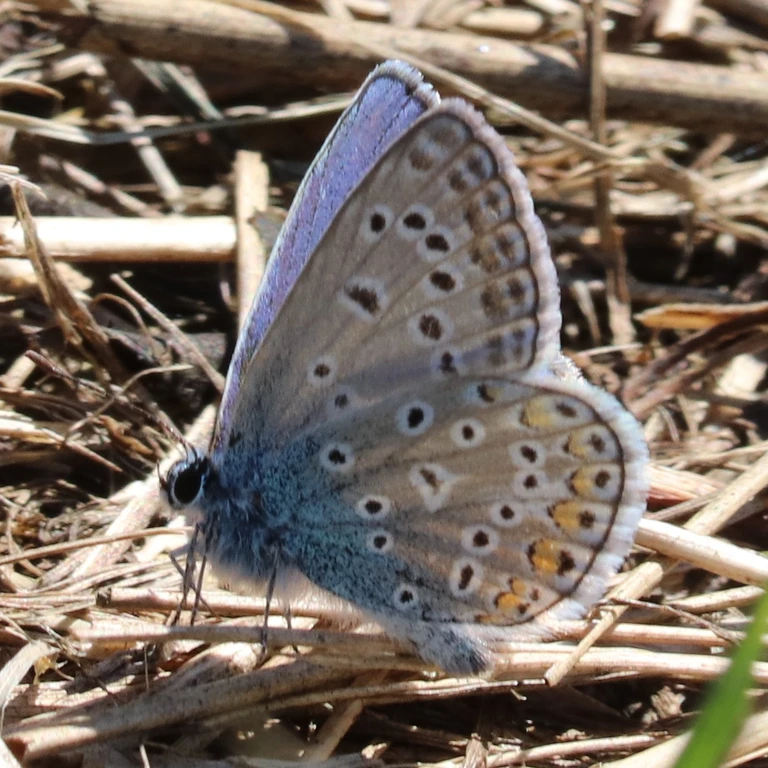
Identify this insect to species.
Polyommatus icarus
